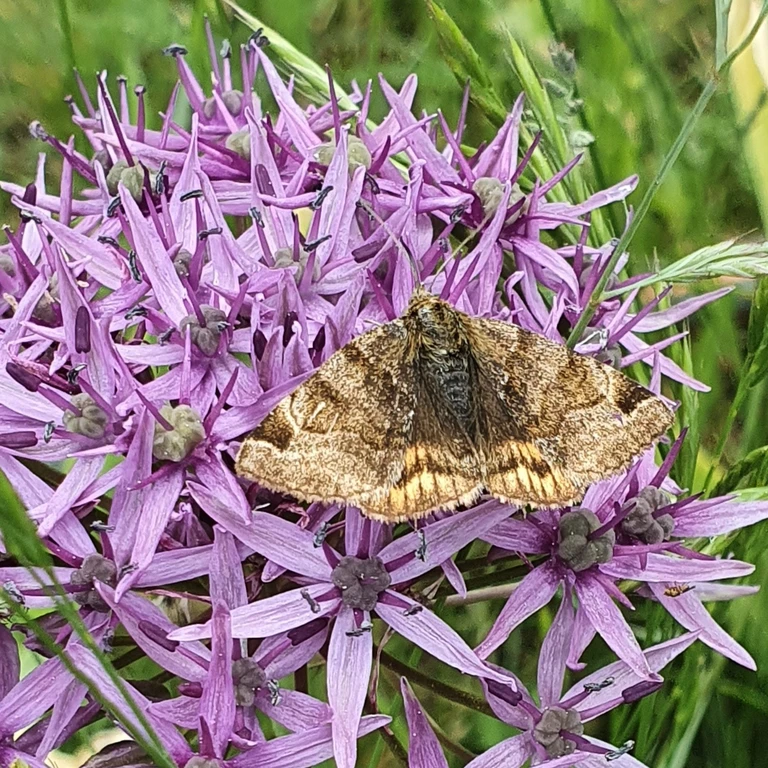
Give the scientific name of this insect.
Euclidia glyphica
